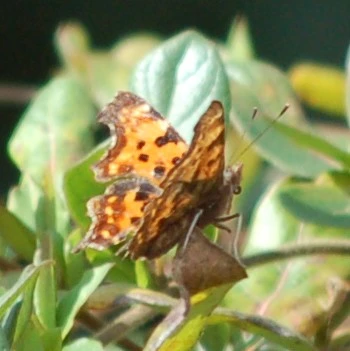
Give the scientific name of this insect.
Polygonia c-album
